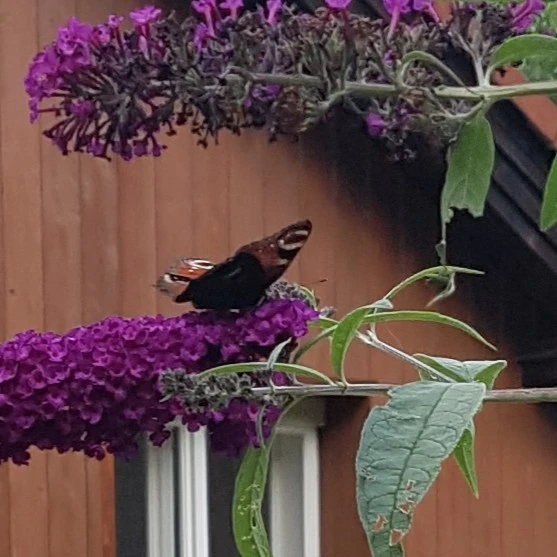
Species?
Aglais io
